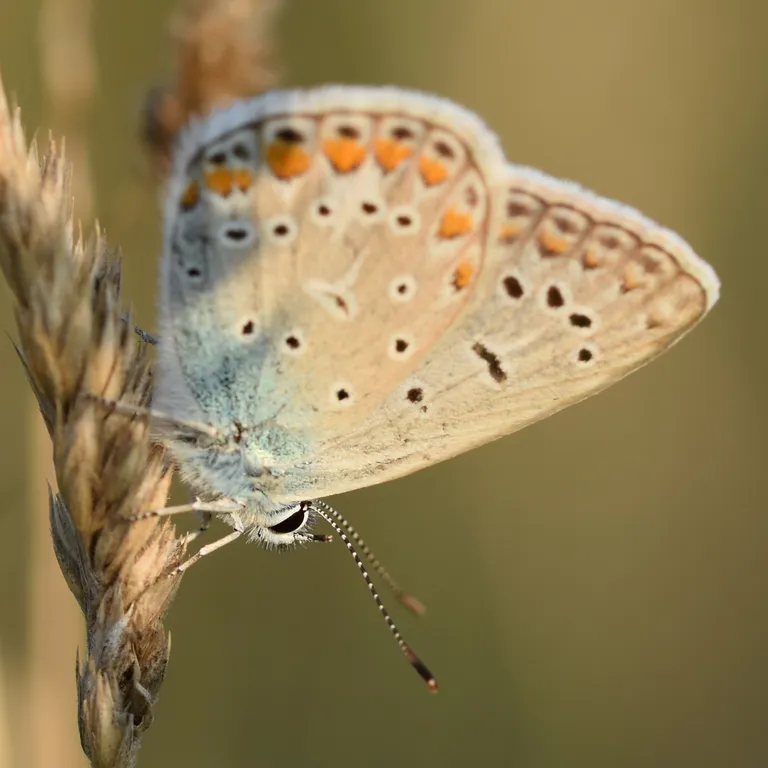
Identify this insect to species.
Polyommatus icarus
